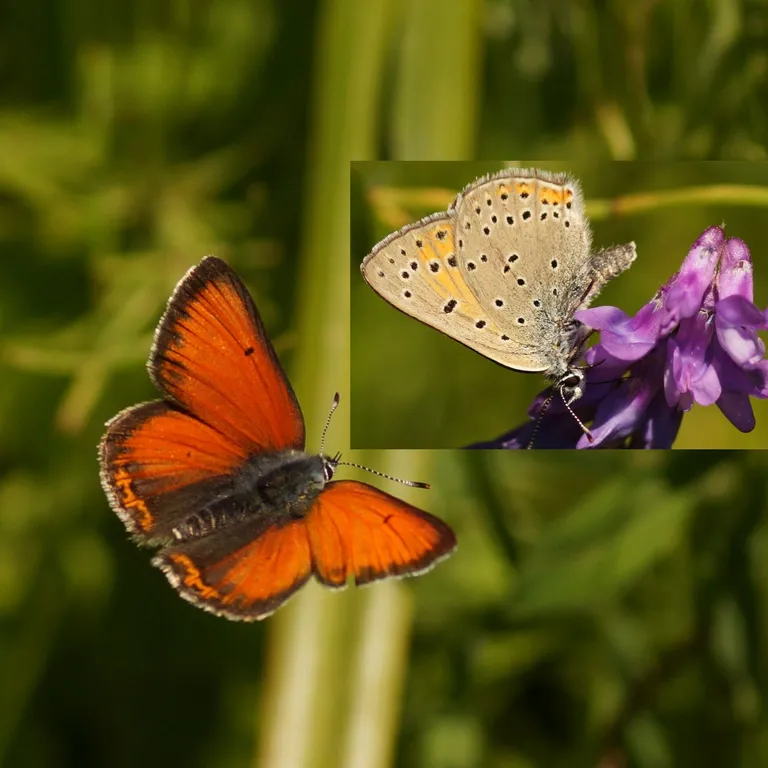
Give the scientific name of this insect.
Lycaena hippothoe (also Palaeochrysophanus hippothoe)
